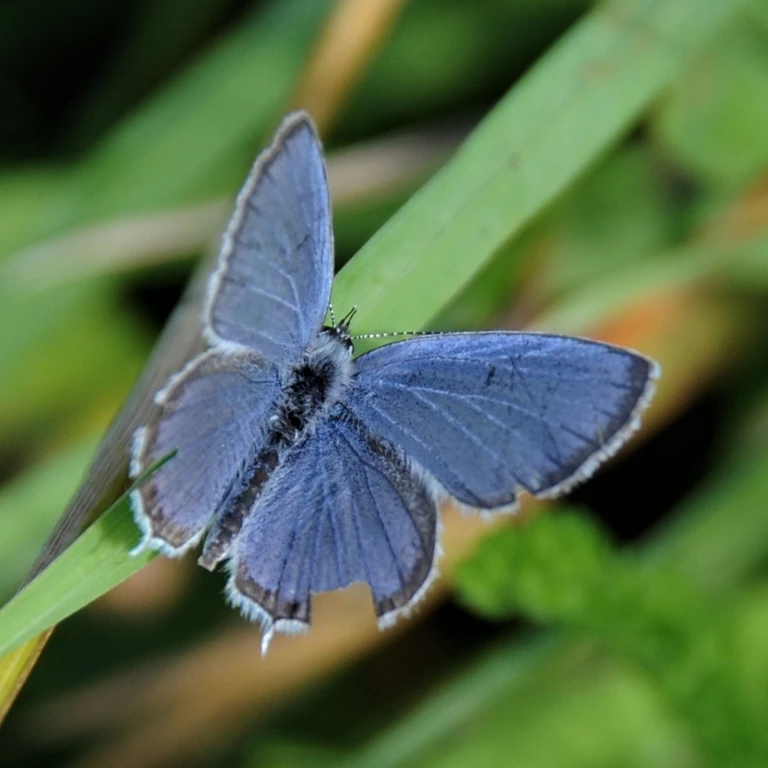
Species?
Cupido argiades (also Elkalyce argiades)
